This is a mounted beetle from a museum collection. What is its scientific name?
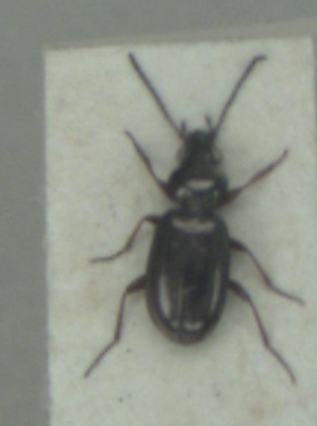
Bembidion properans
